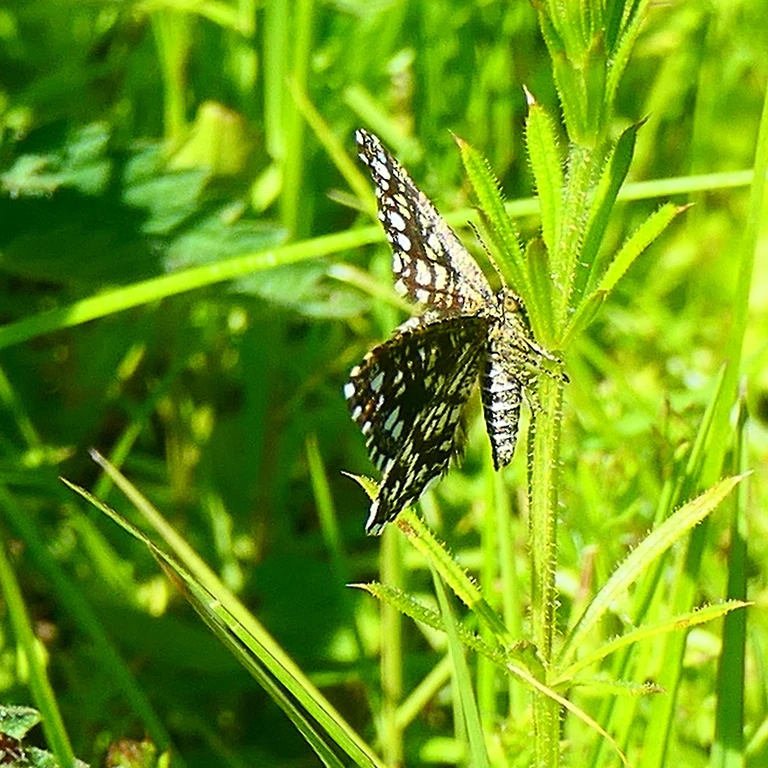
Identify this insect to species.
Chiasmia clathrata
